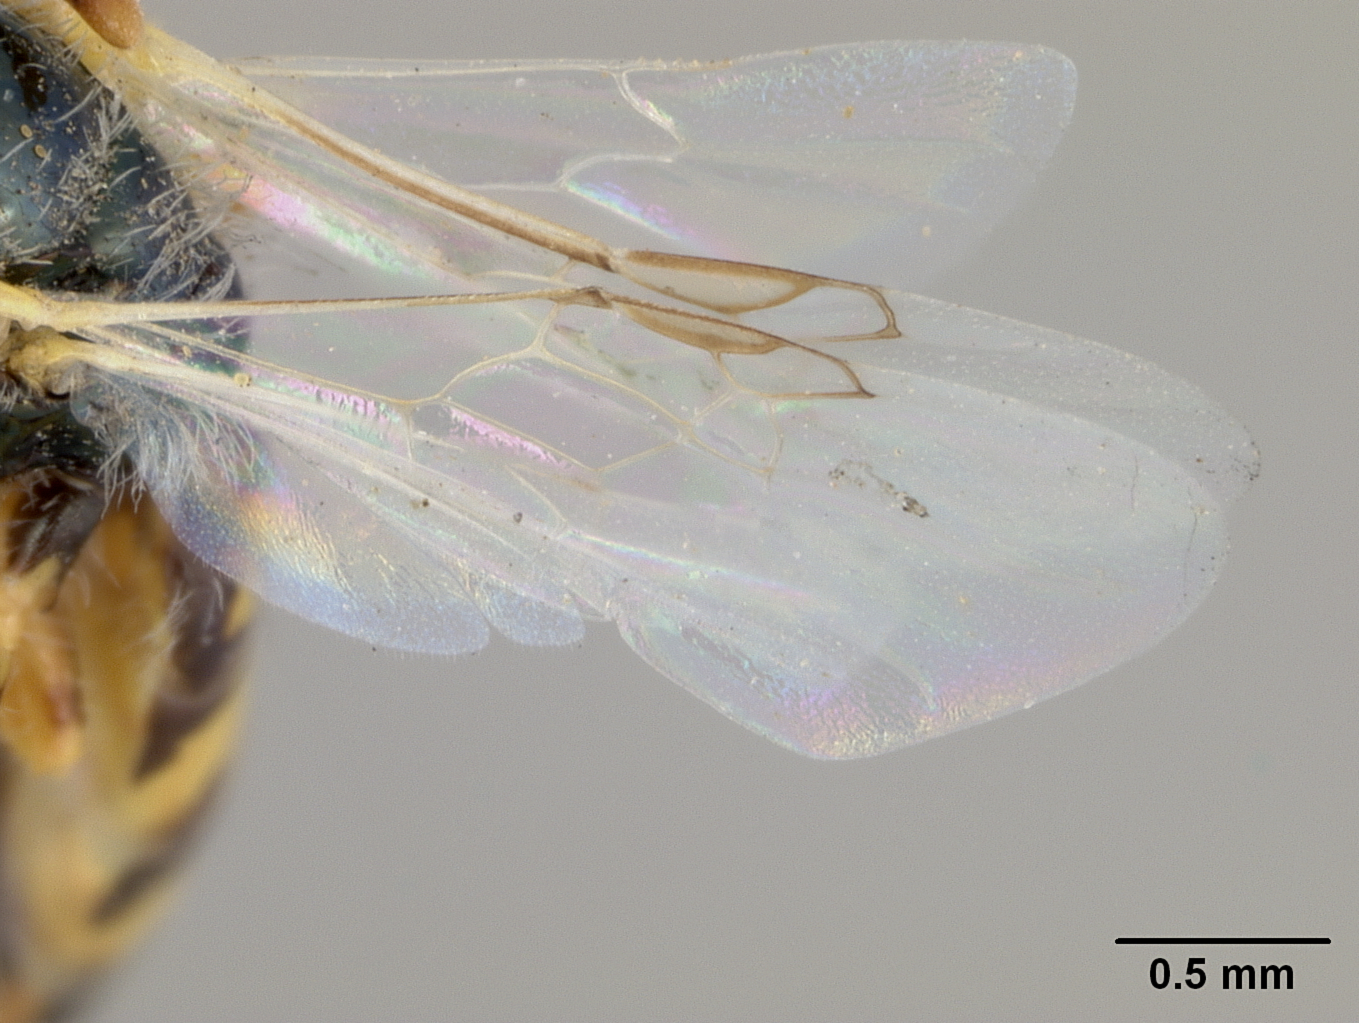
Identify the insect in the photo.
Perdita covilleae
